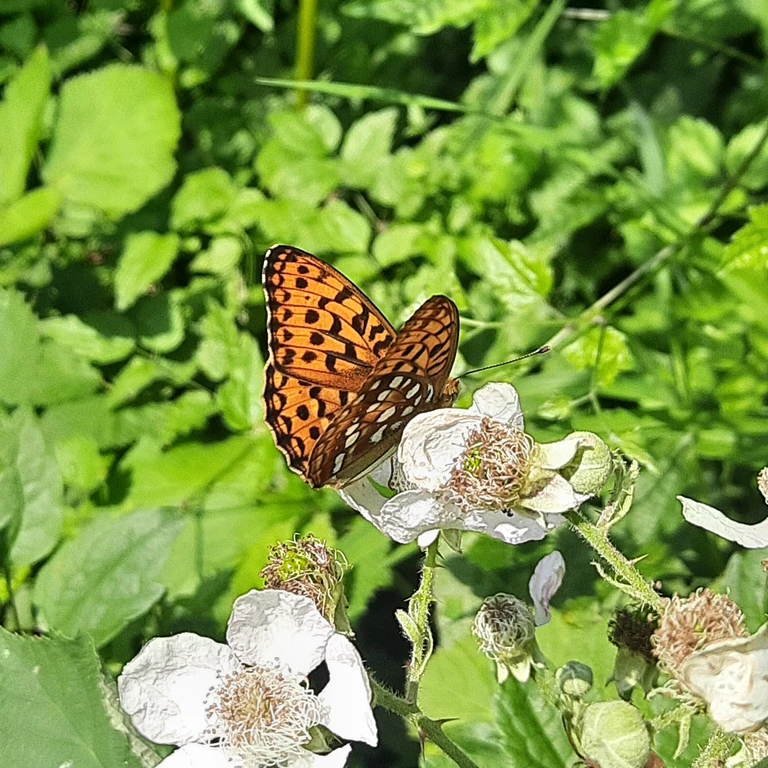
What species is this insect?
Fabriciana adippe
